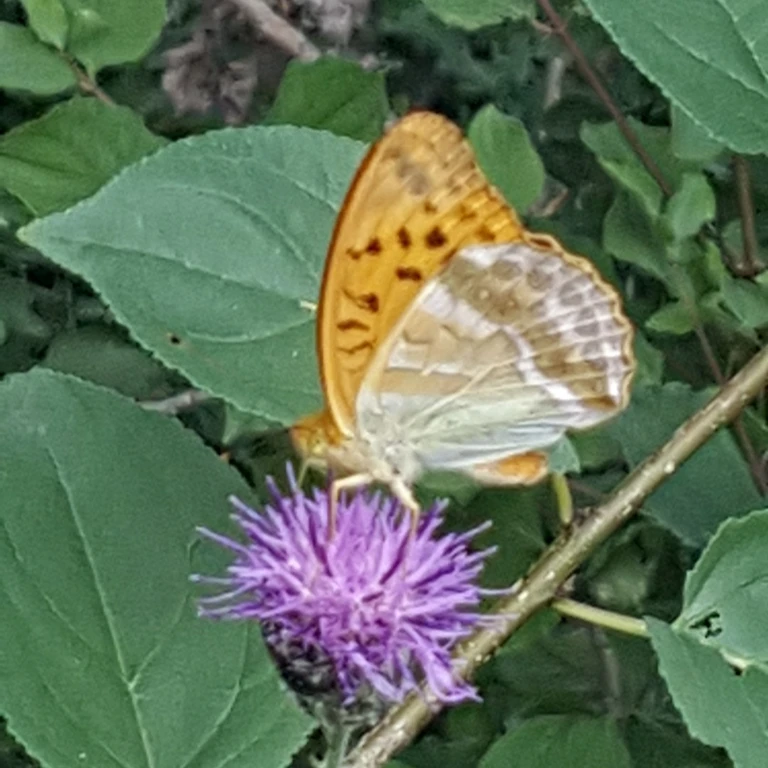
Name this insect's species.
Argynnis paphia
